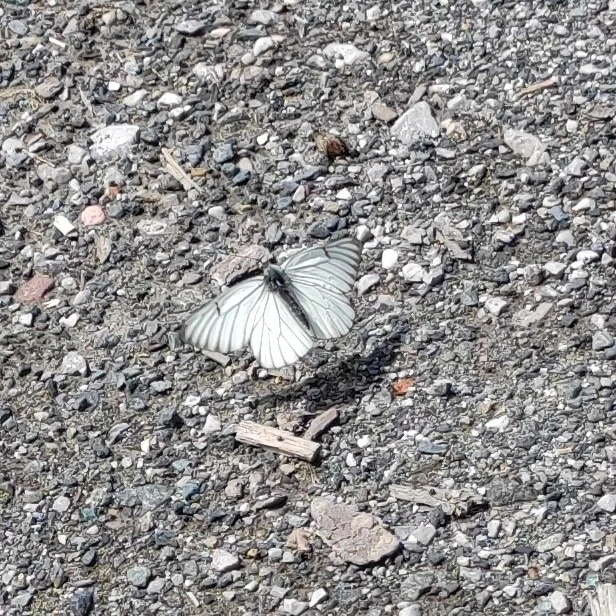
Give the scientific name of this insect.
Aporia crataegi
